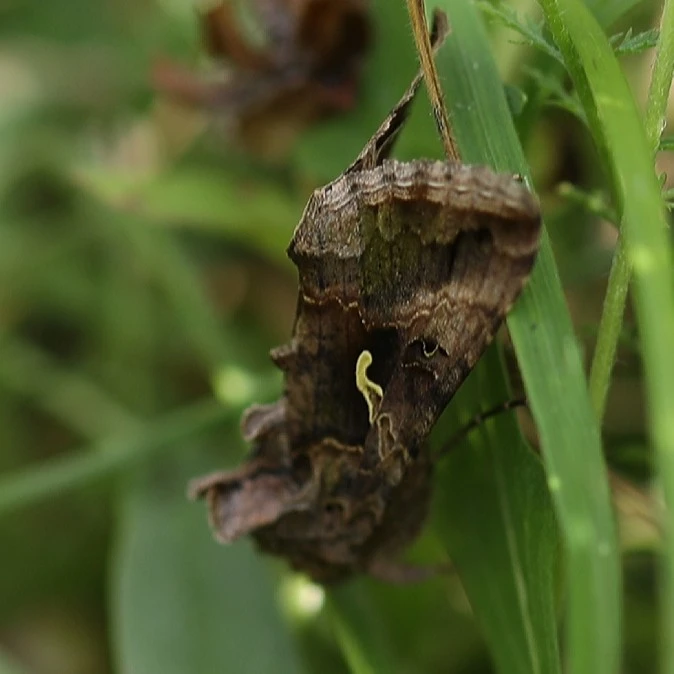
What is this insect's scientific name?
Autographa gamma
